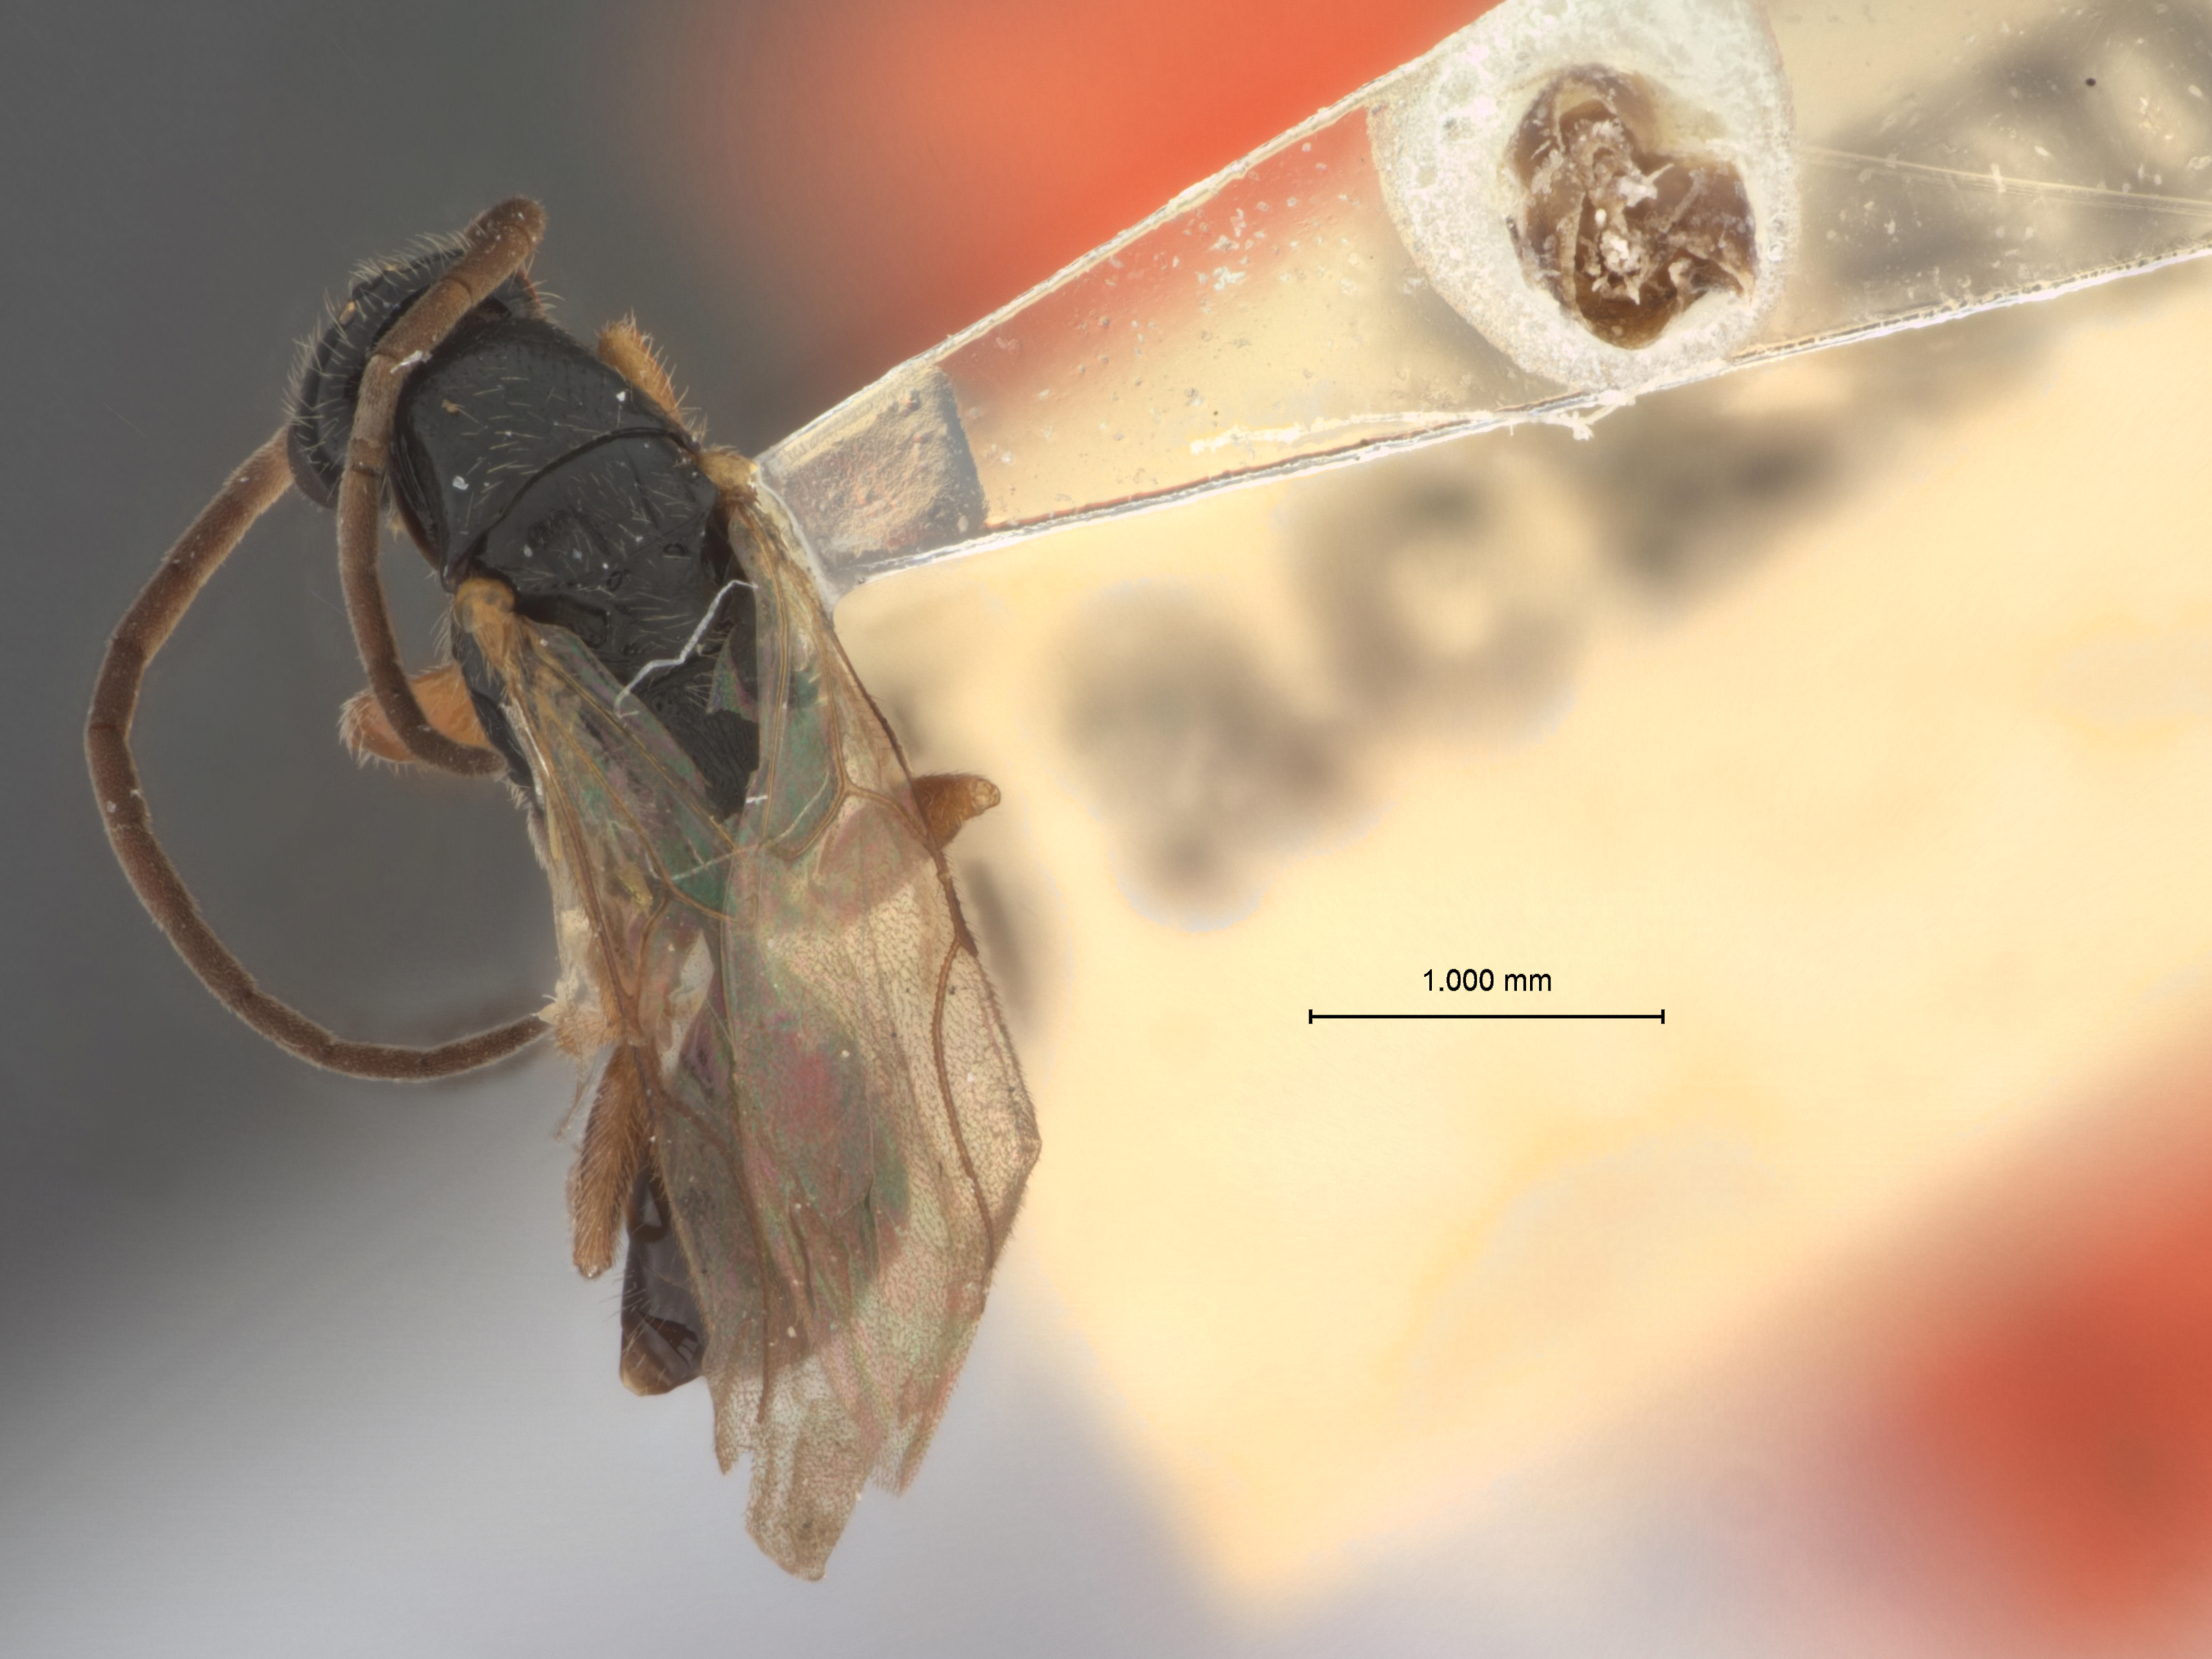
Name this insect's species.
Mesitius bifoveolatus
